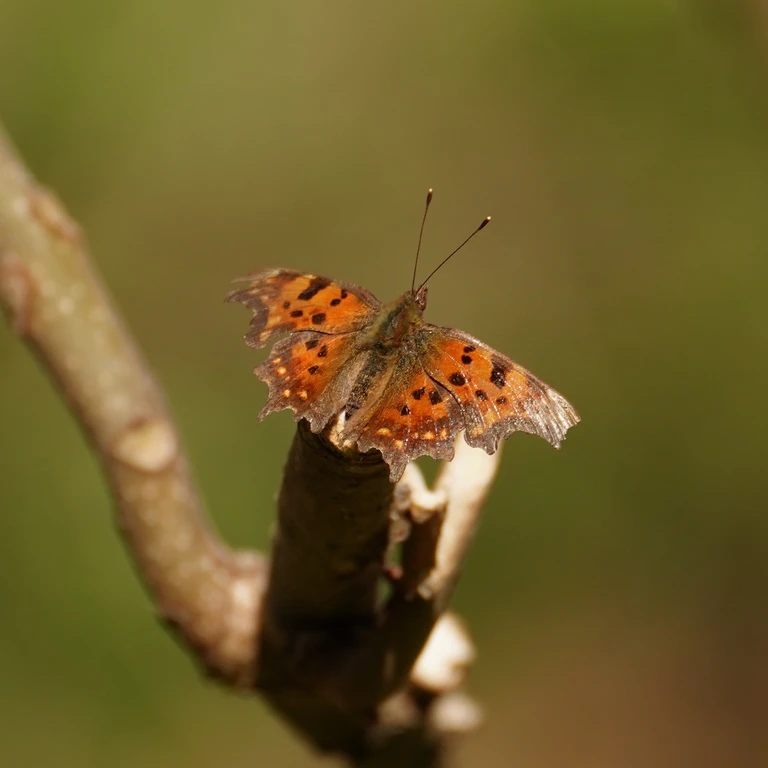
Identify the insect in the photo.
Polygonia c-album
